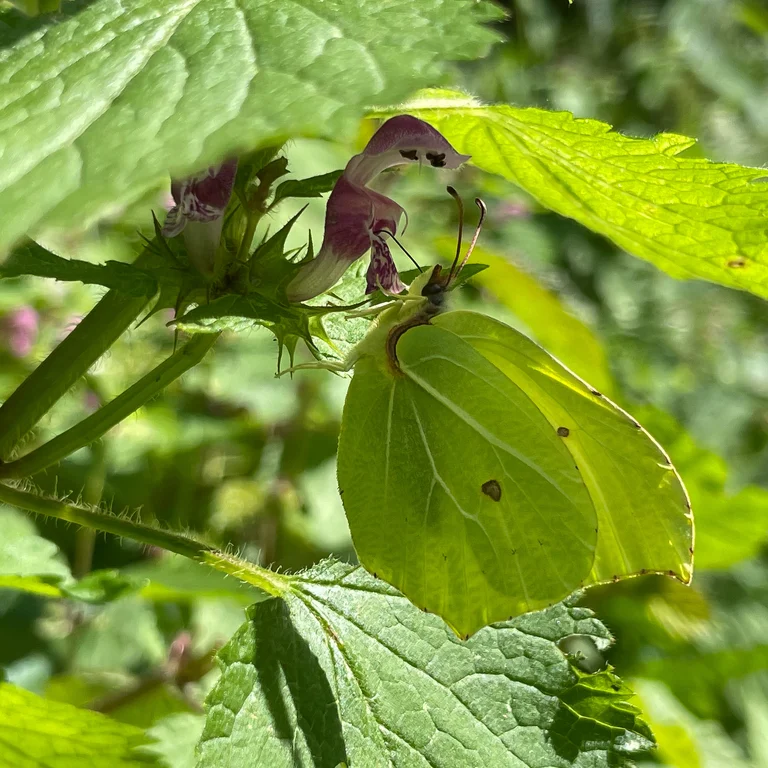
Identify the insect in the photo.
Gonepteryx rhamni
